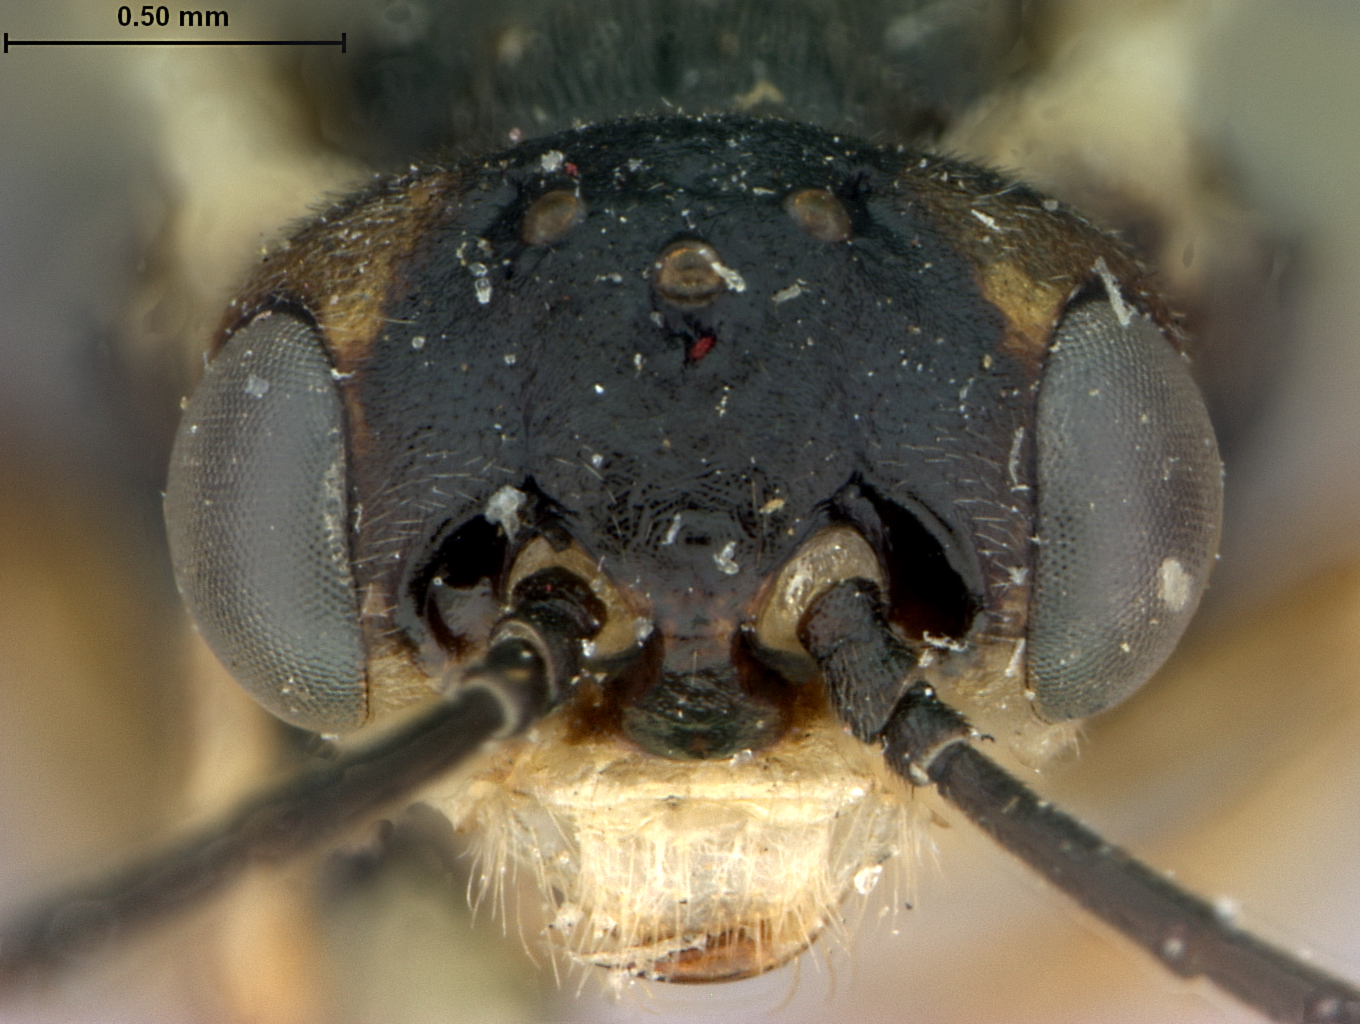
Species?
Pontania marlatti
